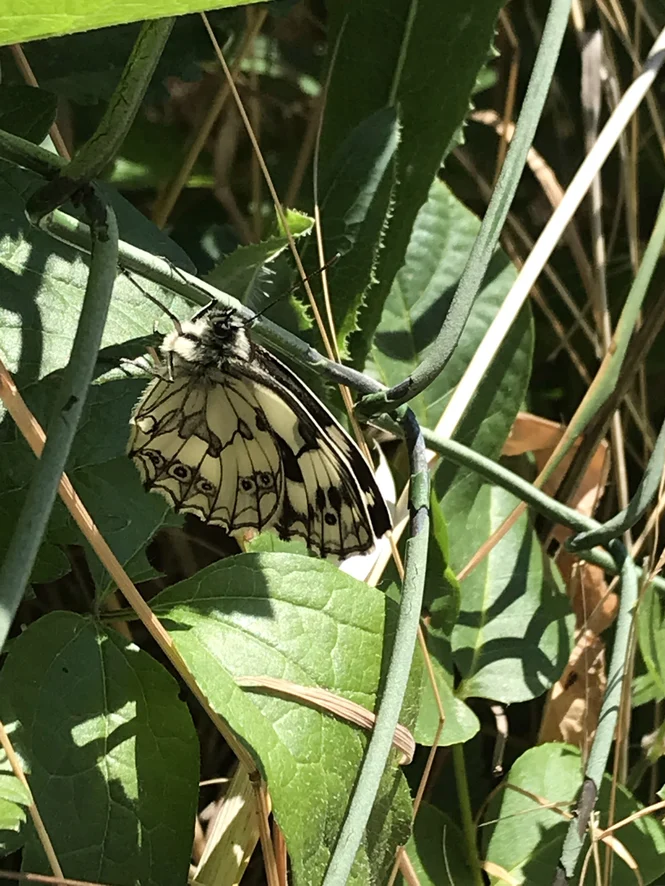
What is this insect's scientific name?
Melanargia galathea
